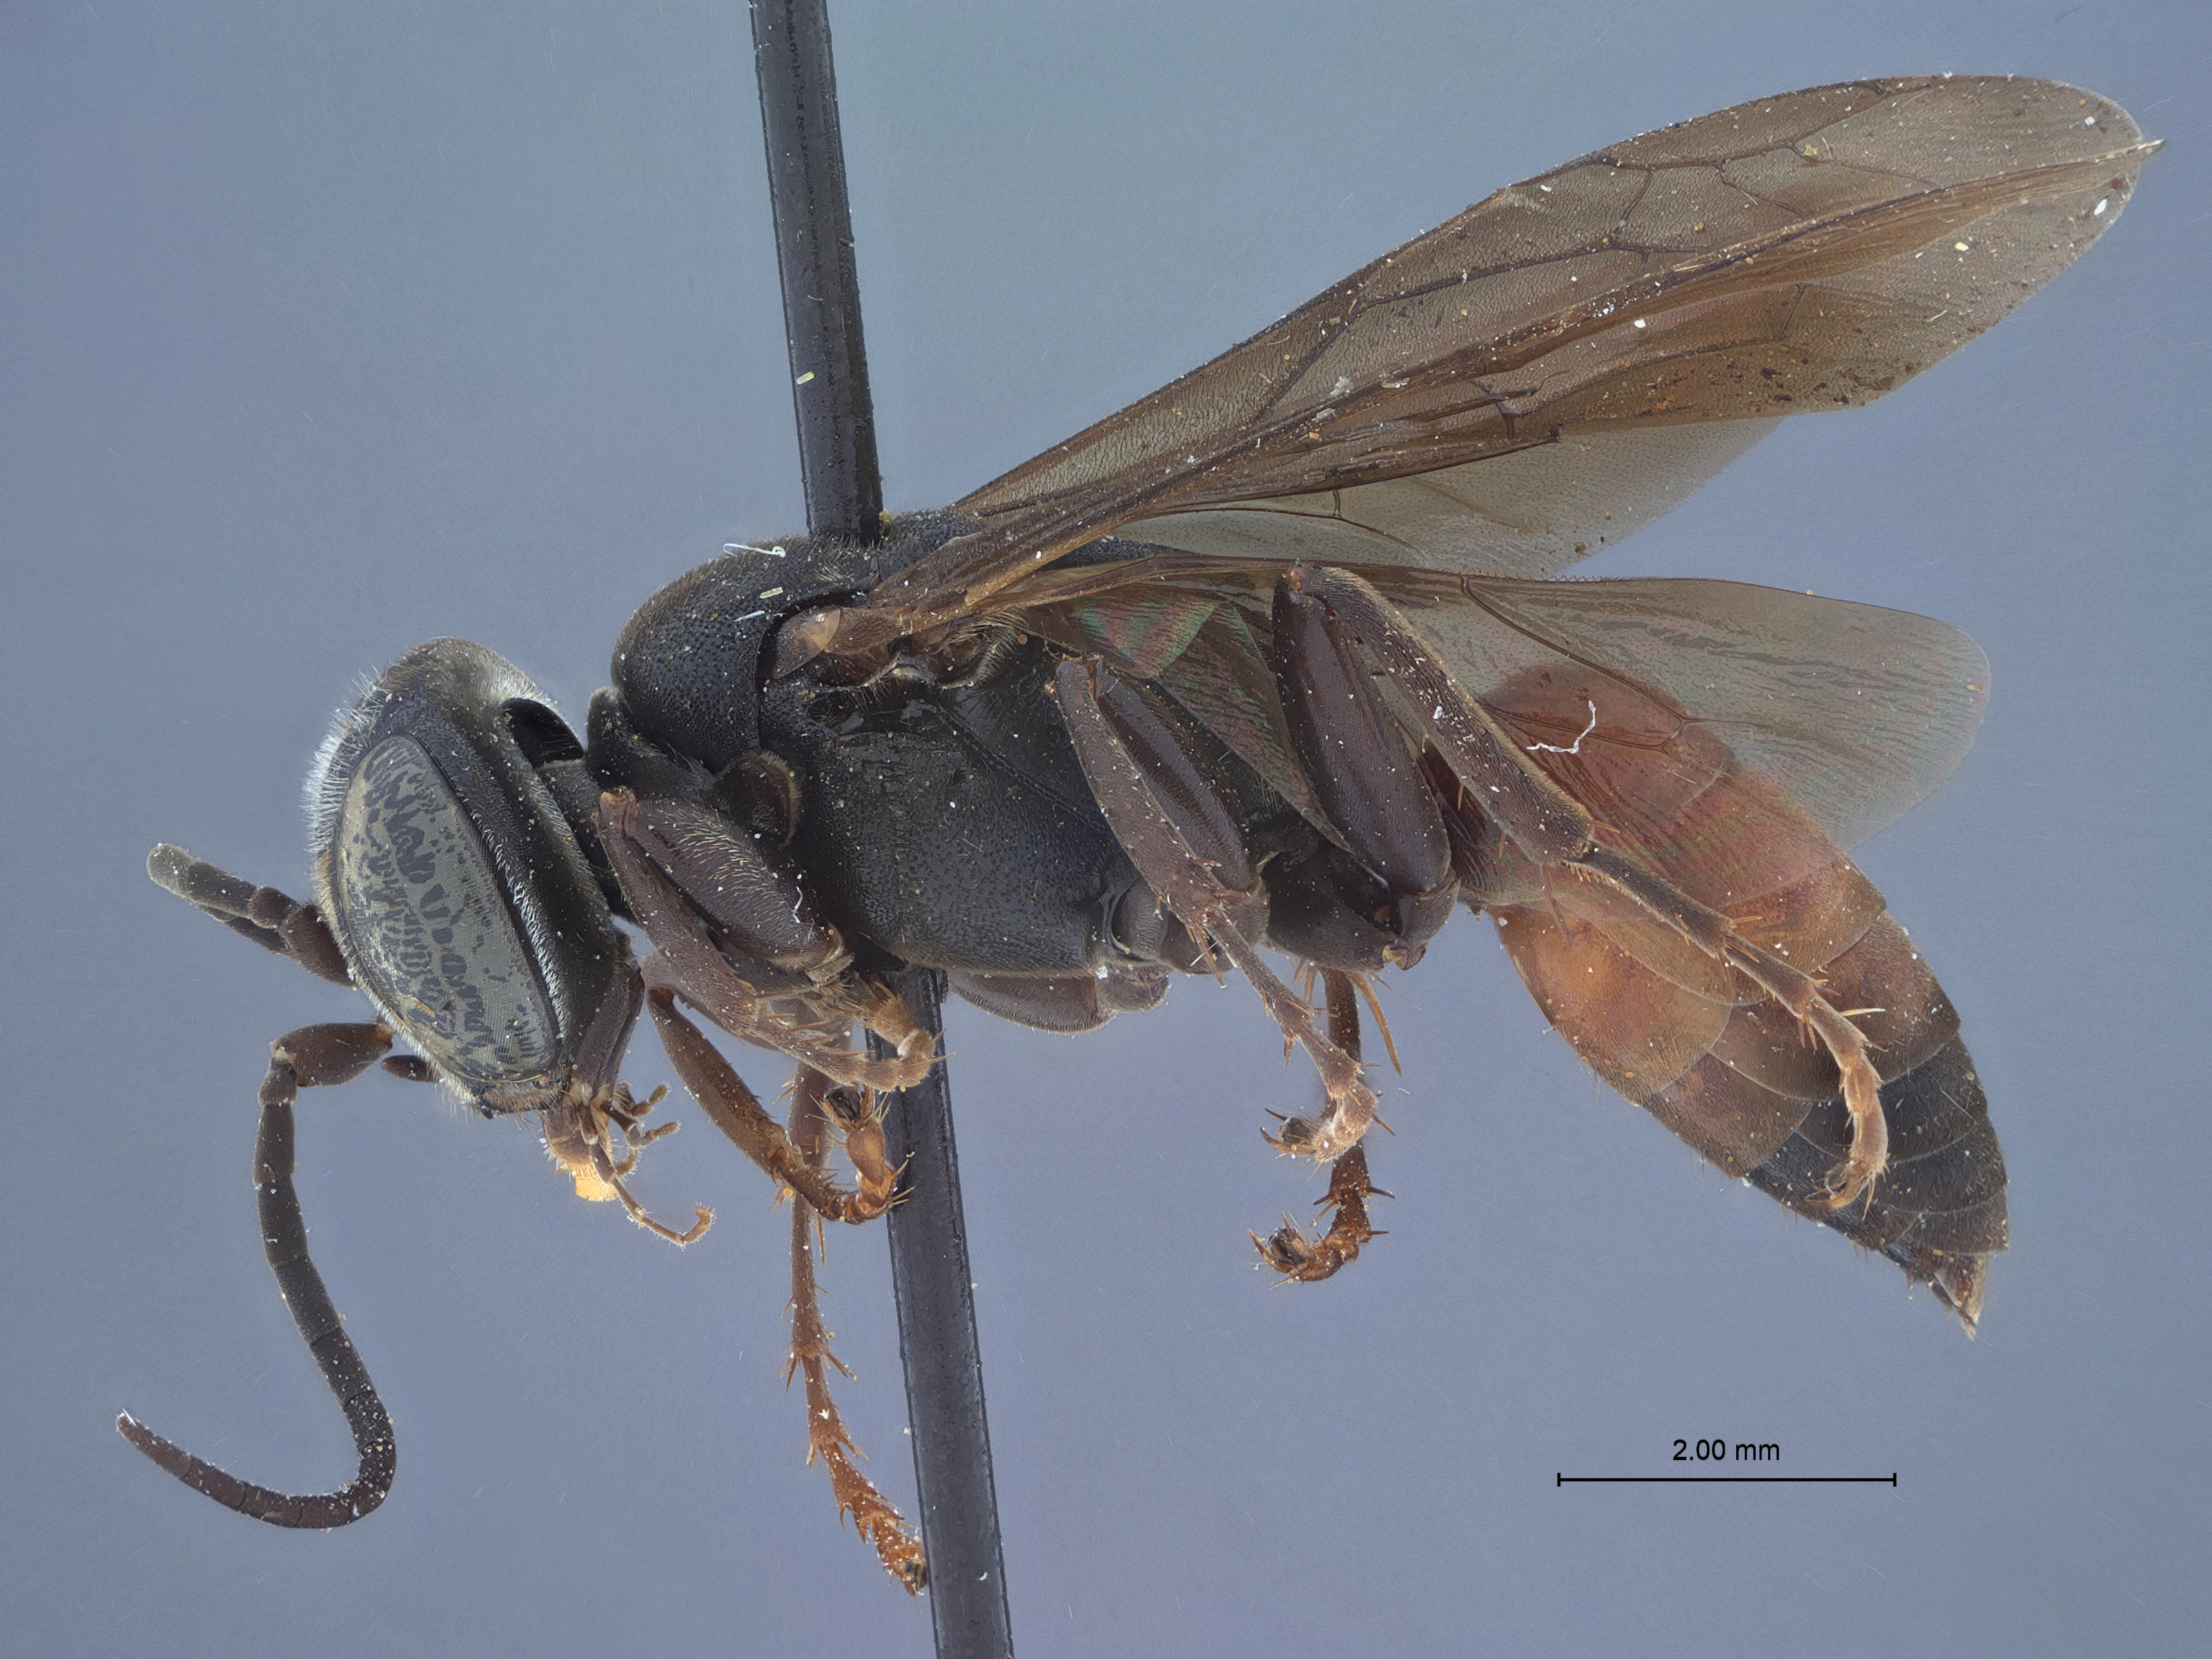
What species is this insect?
Larropsis texensis
